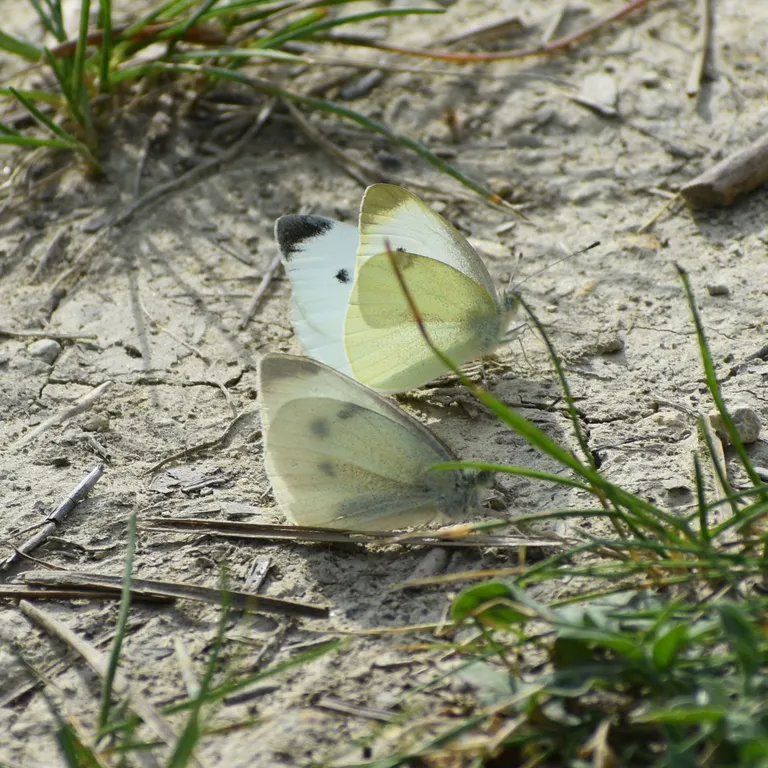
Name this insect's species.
Pieris rapae
